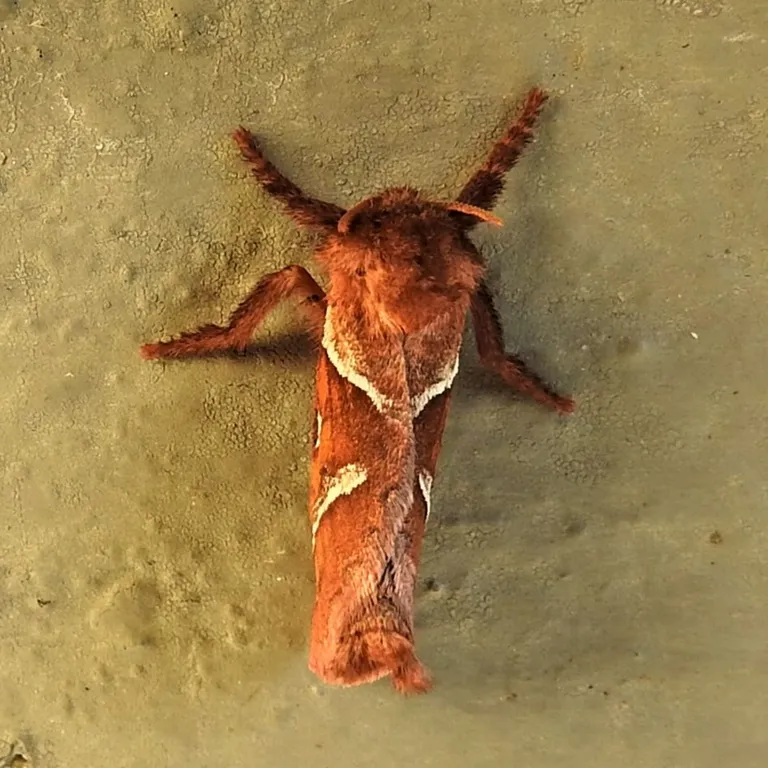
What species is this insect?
Triodia sylvina
